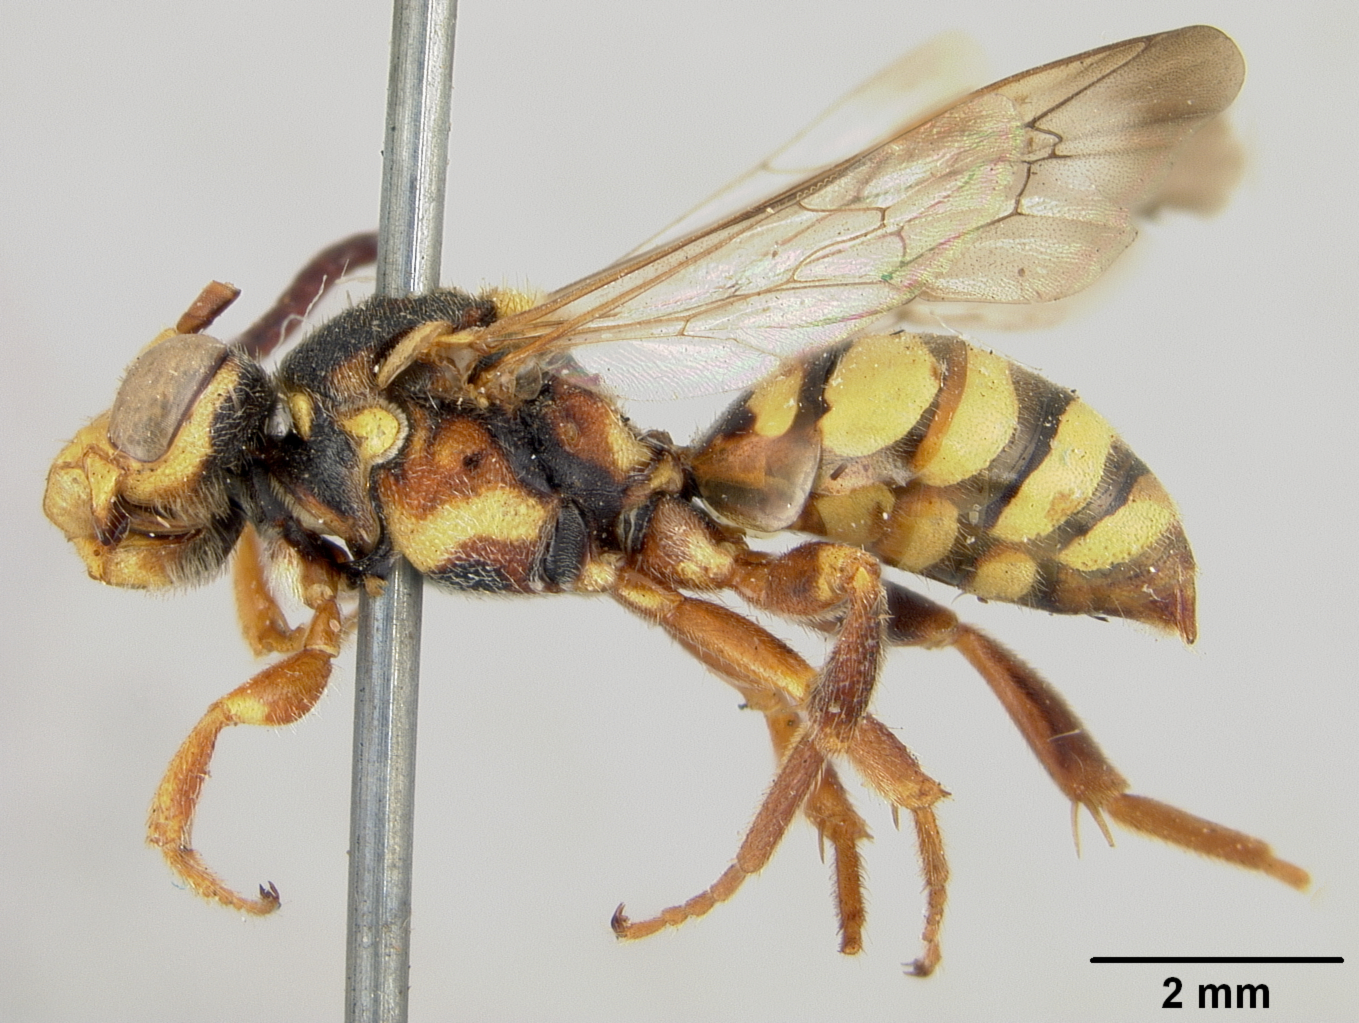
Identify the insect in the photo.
Nomada agynia
